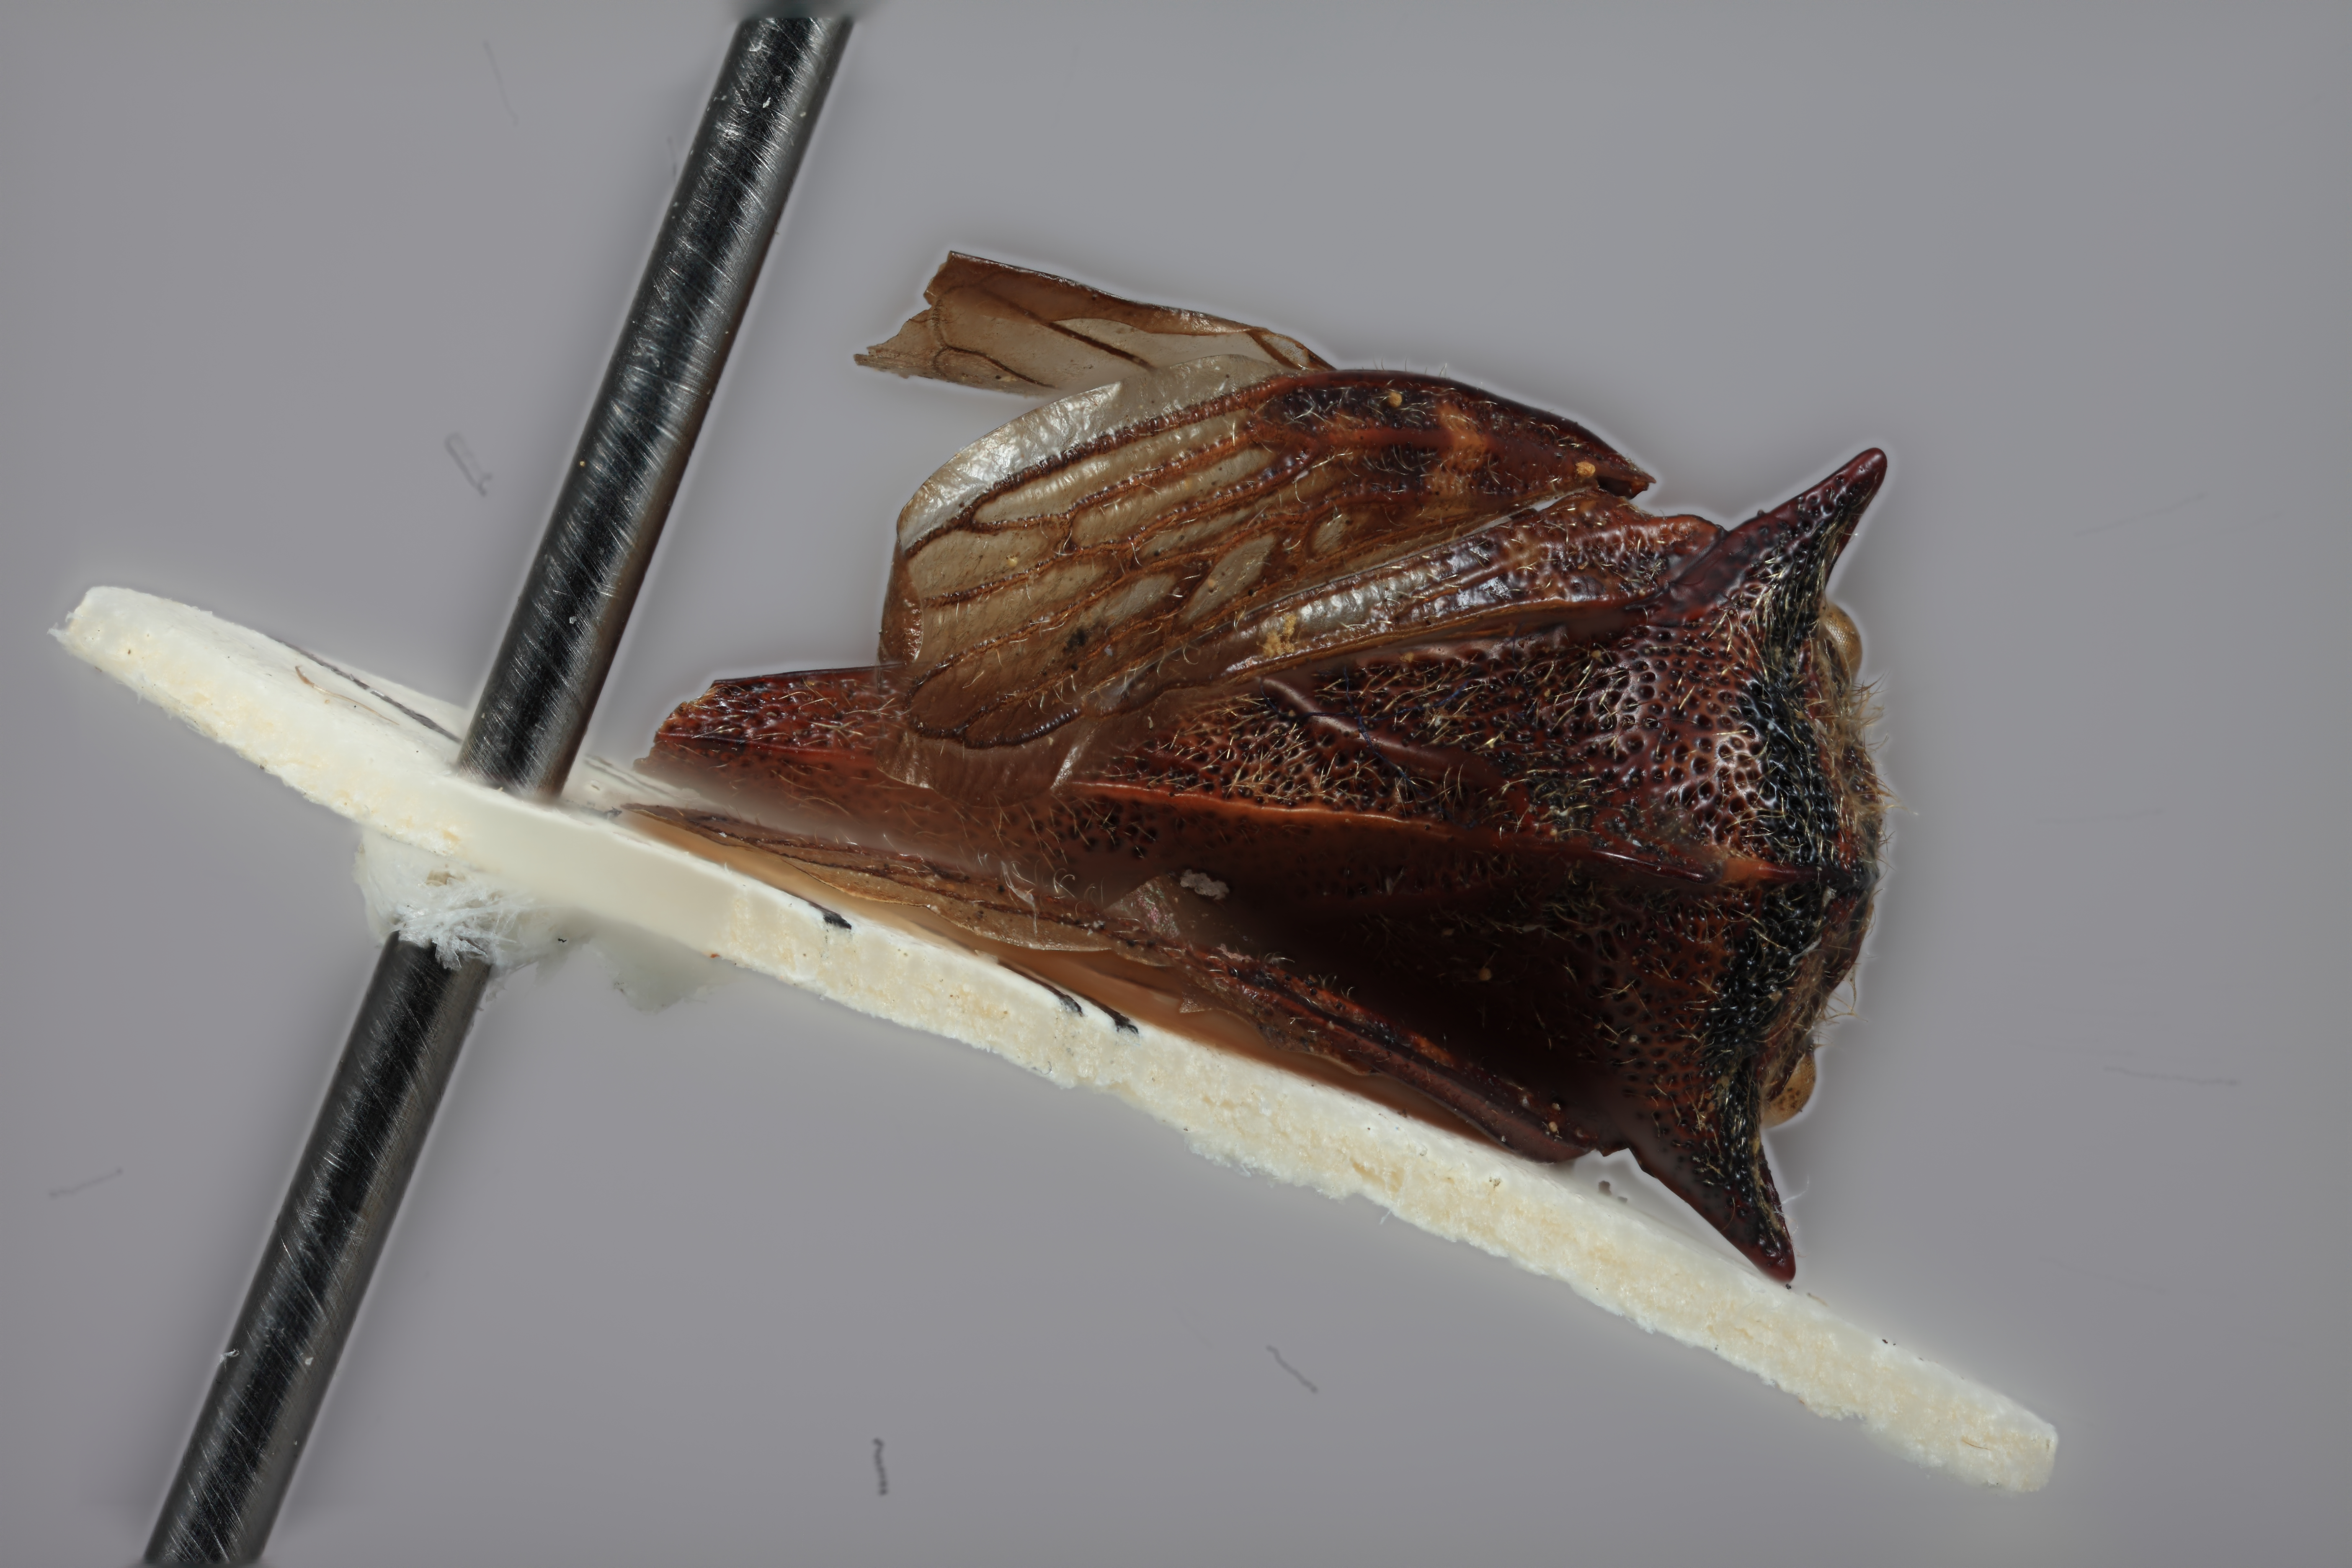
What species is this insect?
Alchisme laticornis
